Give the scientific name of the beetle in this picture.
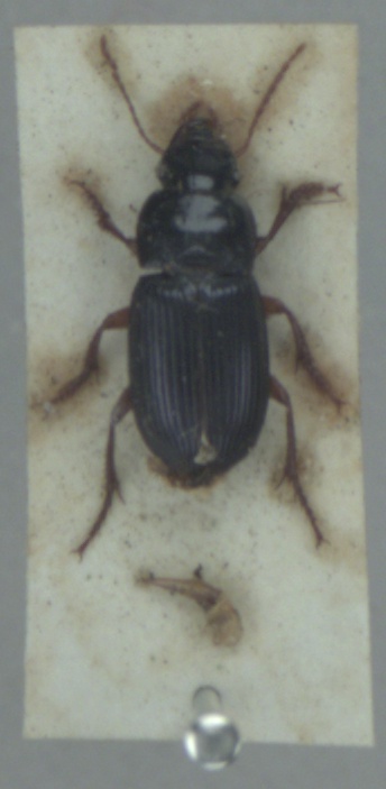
Harpalus rubripes
